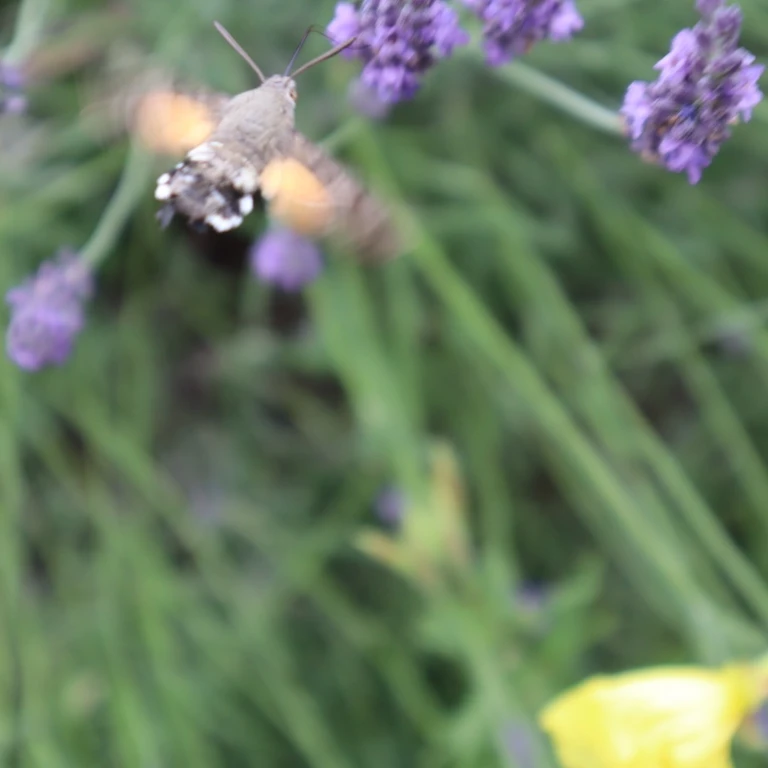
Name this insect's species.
Macroglossum stellatarum
